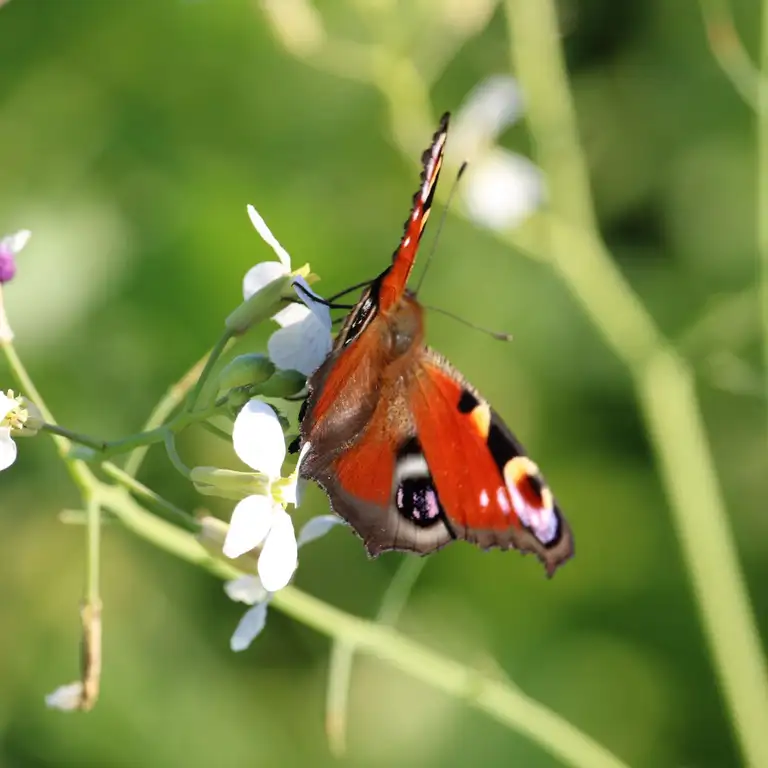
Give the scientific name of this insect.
Aglais io
